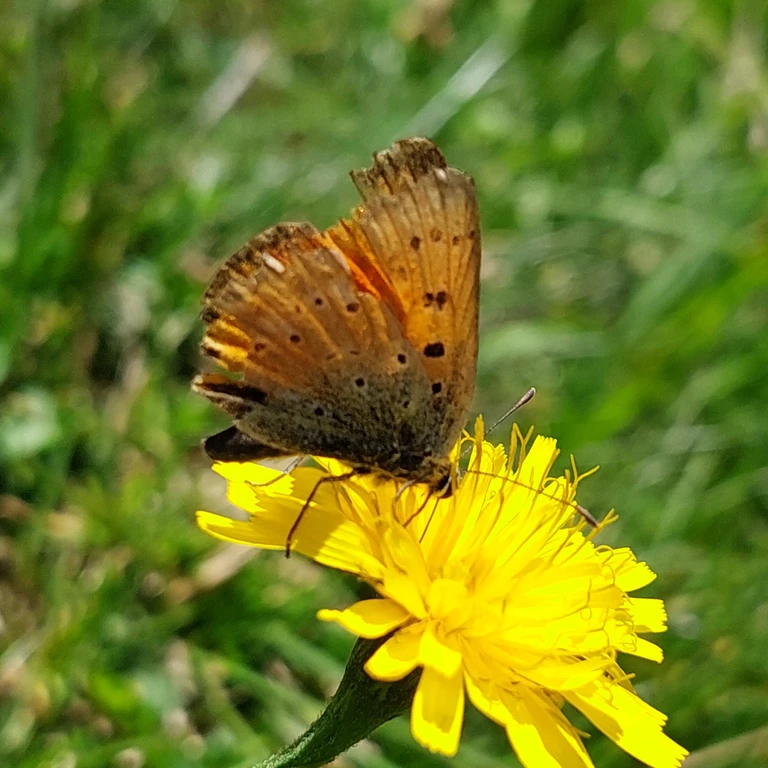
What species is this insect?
Lycaena virgaureae
